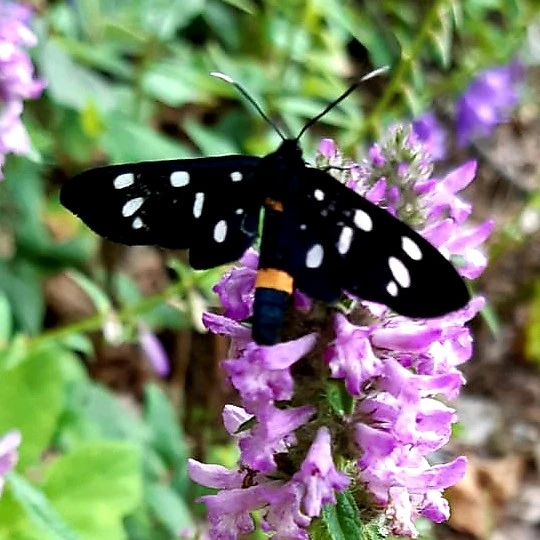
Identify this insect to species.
Amata phegea
